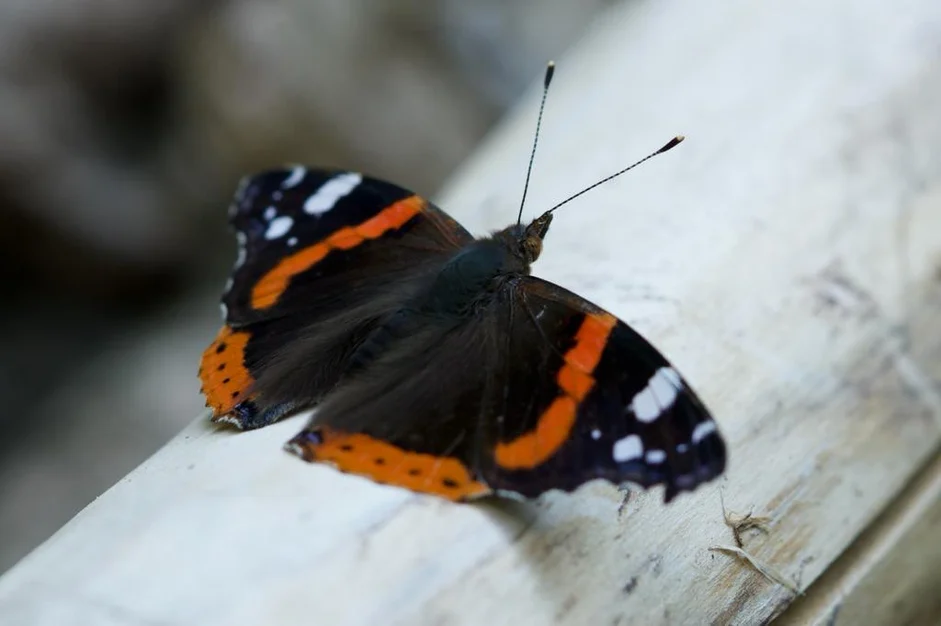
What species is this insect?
Vanessa atalanta
